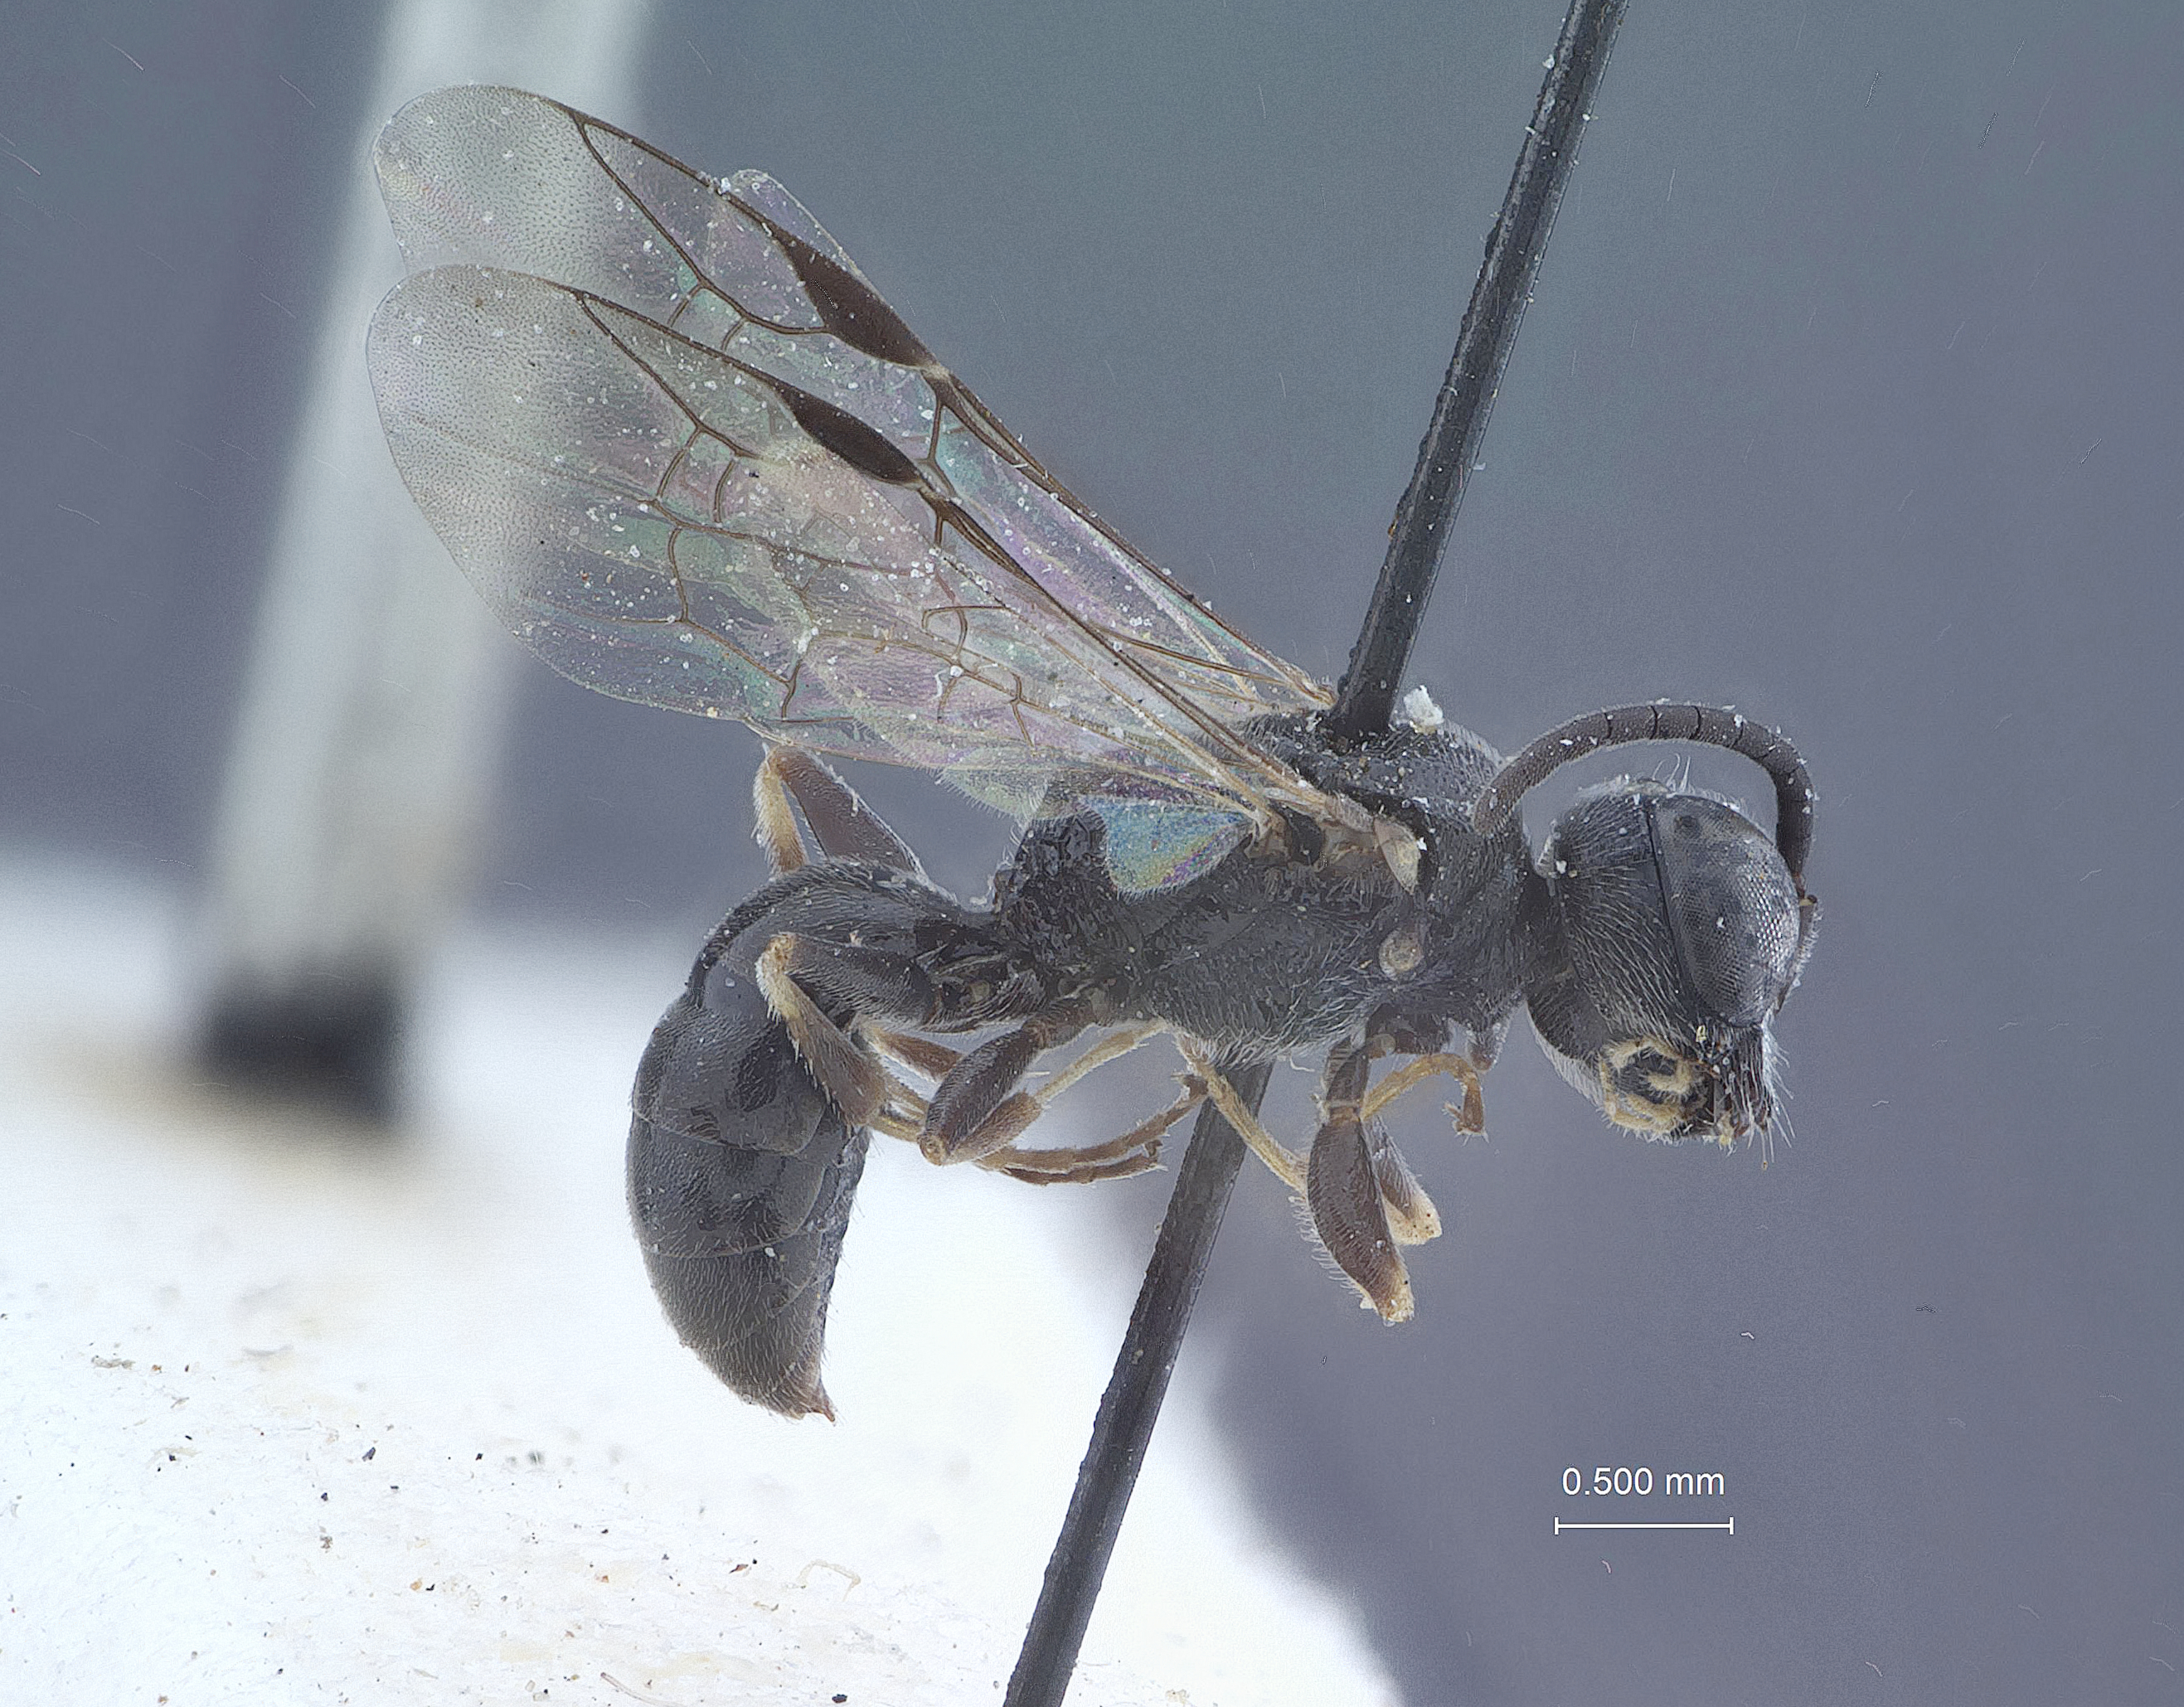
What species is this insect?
Diodontus vallicolae
